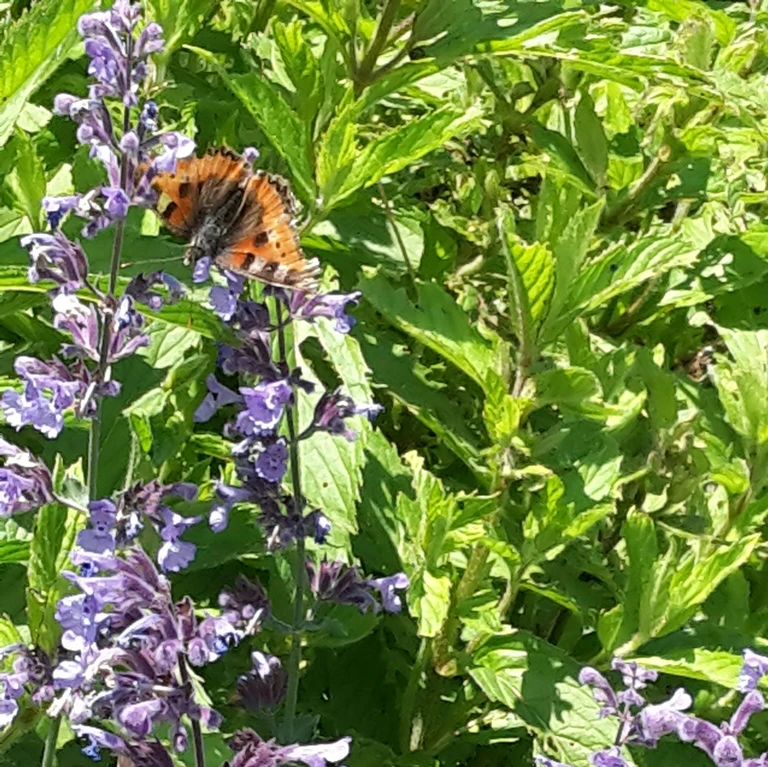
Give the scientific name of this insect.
Aglais urticae
